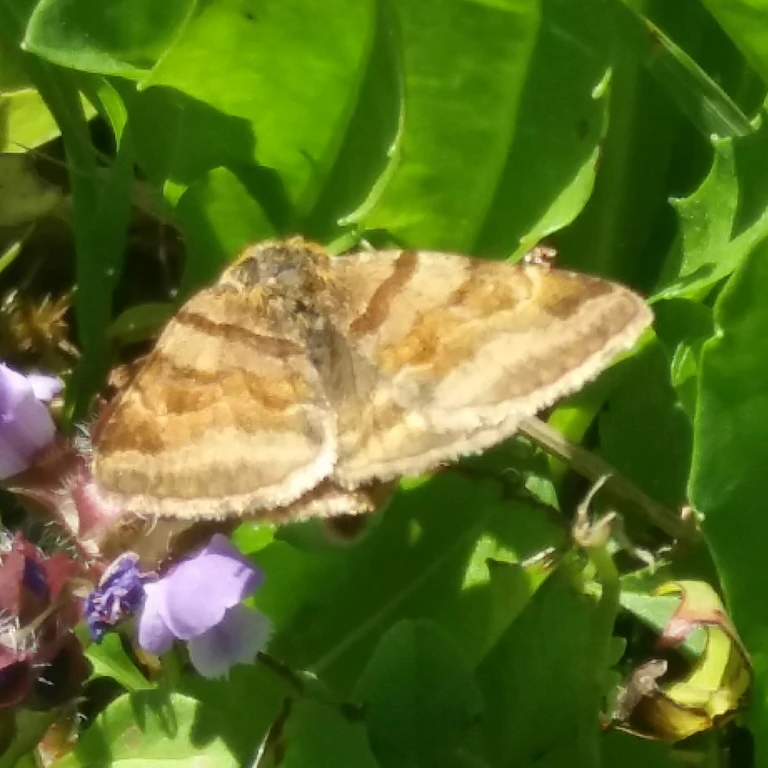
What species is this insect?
Euclidia glyphica
